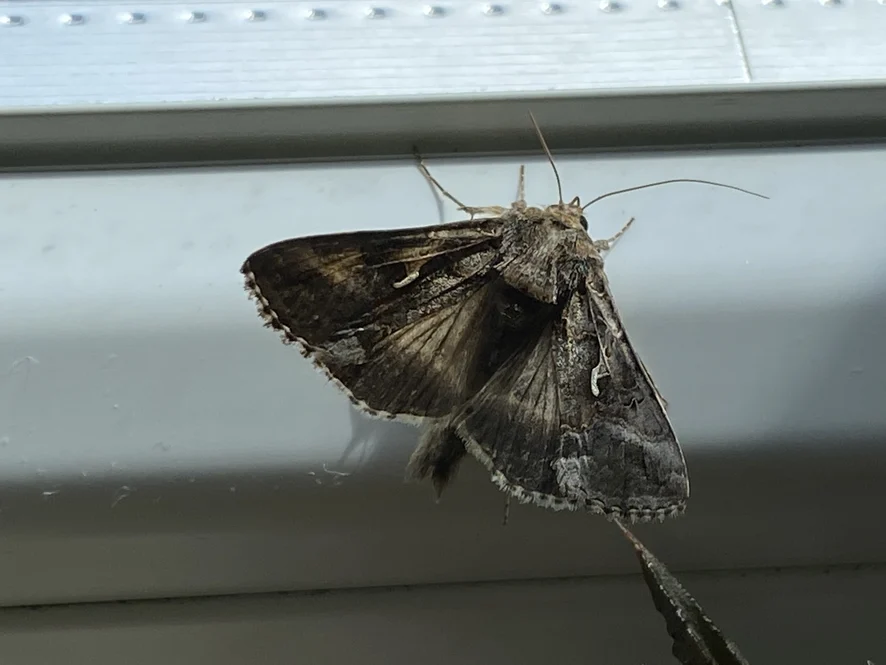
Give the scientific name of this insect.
Autographa gamma
